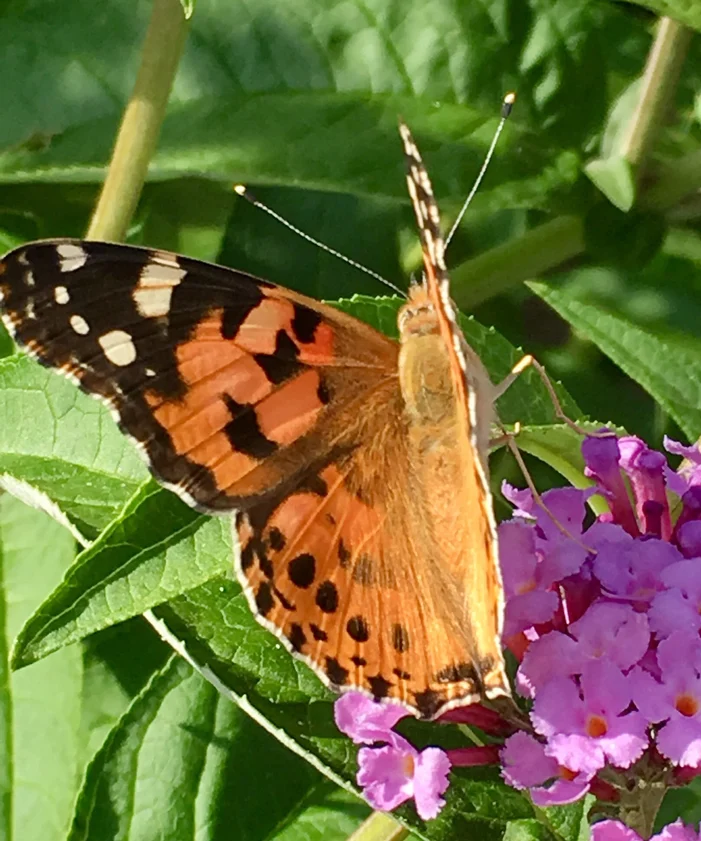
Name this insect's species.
Vanessa cardui
